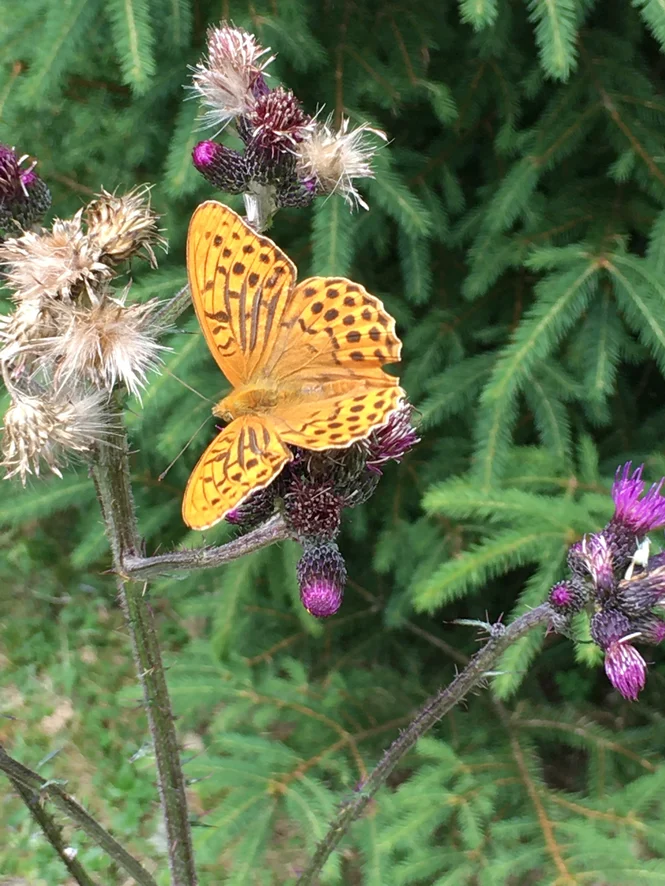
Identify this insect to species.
Argynnis paphia
